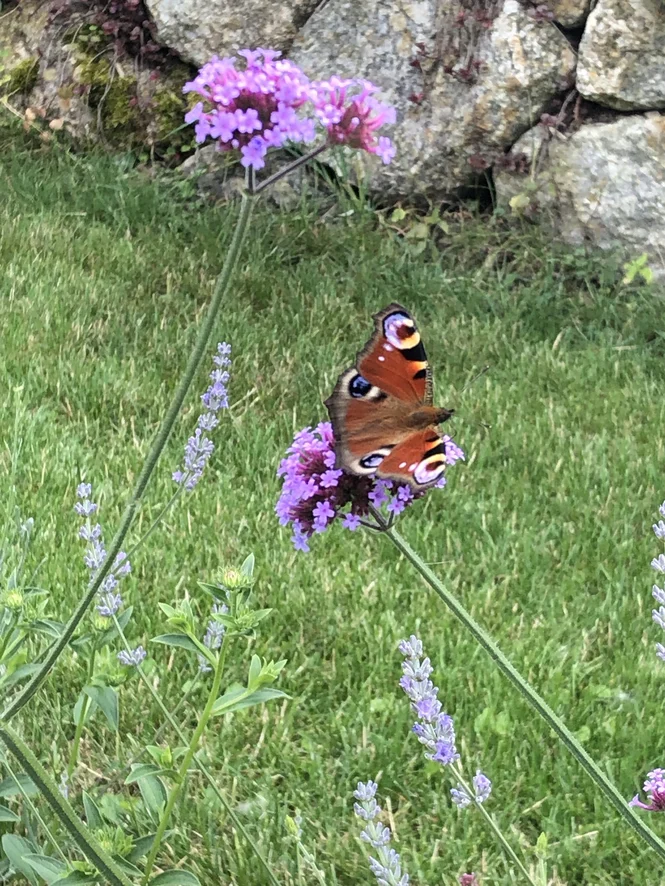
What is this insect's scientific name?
Aglais io
